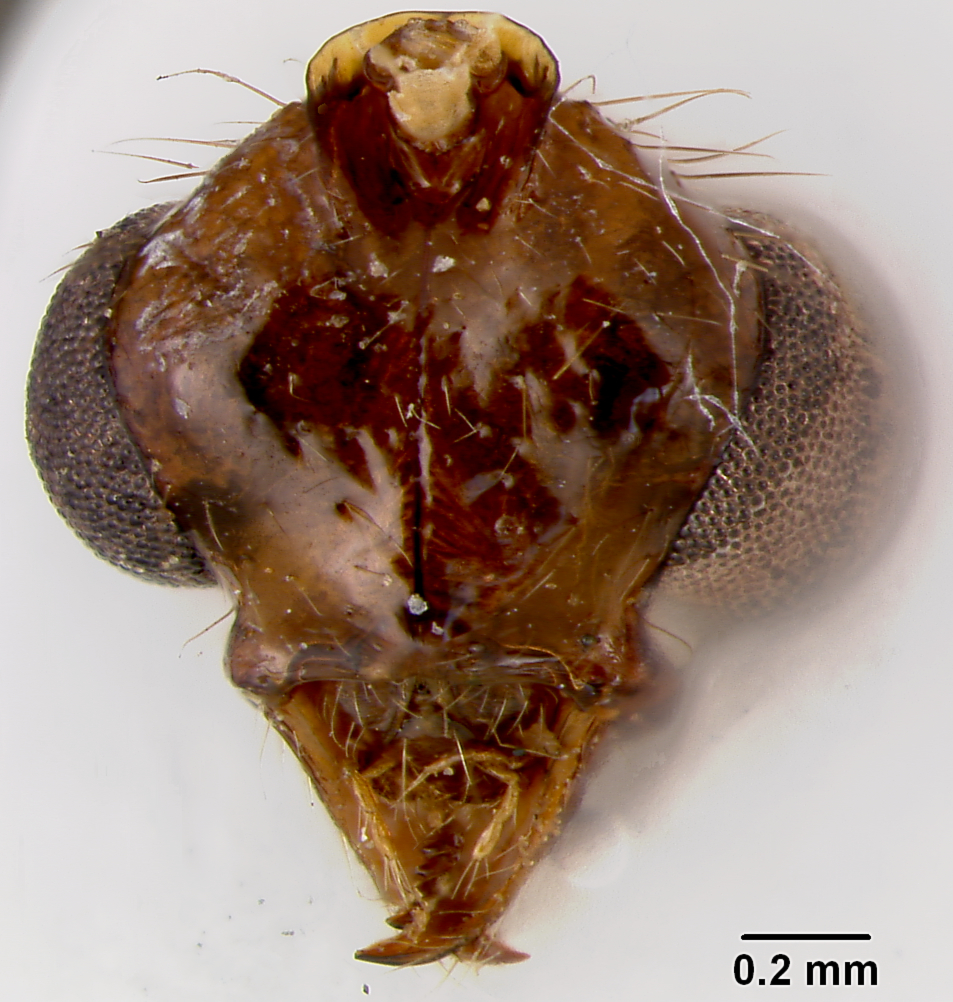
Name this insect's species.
Aphaenogaster projectens
